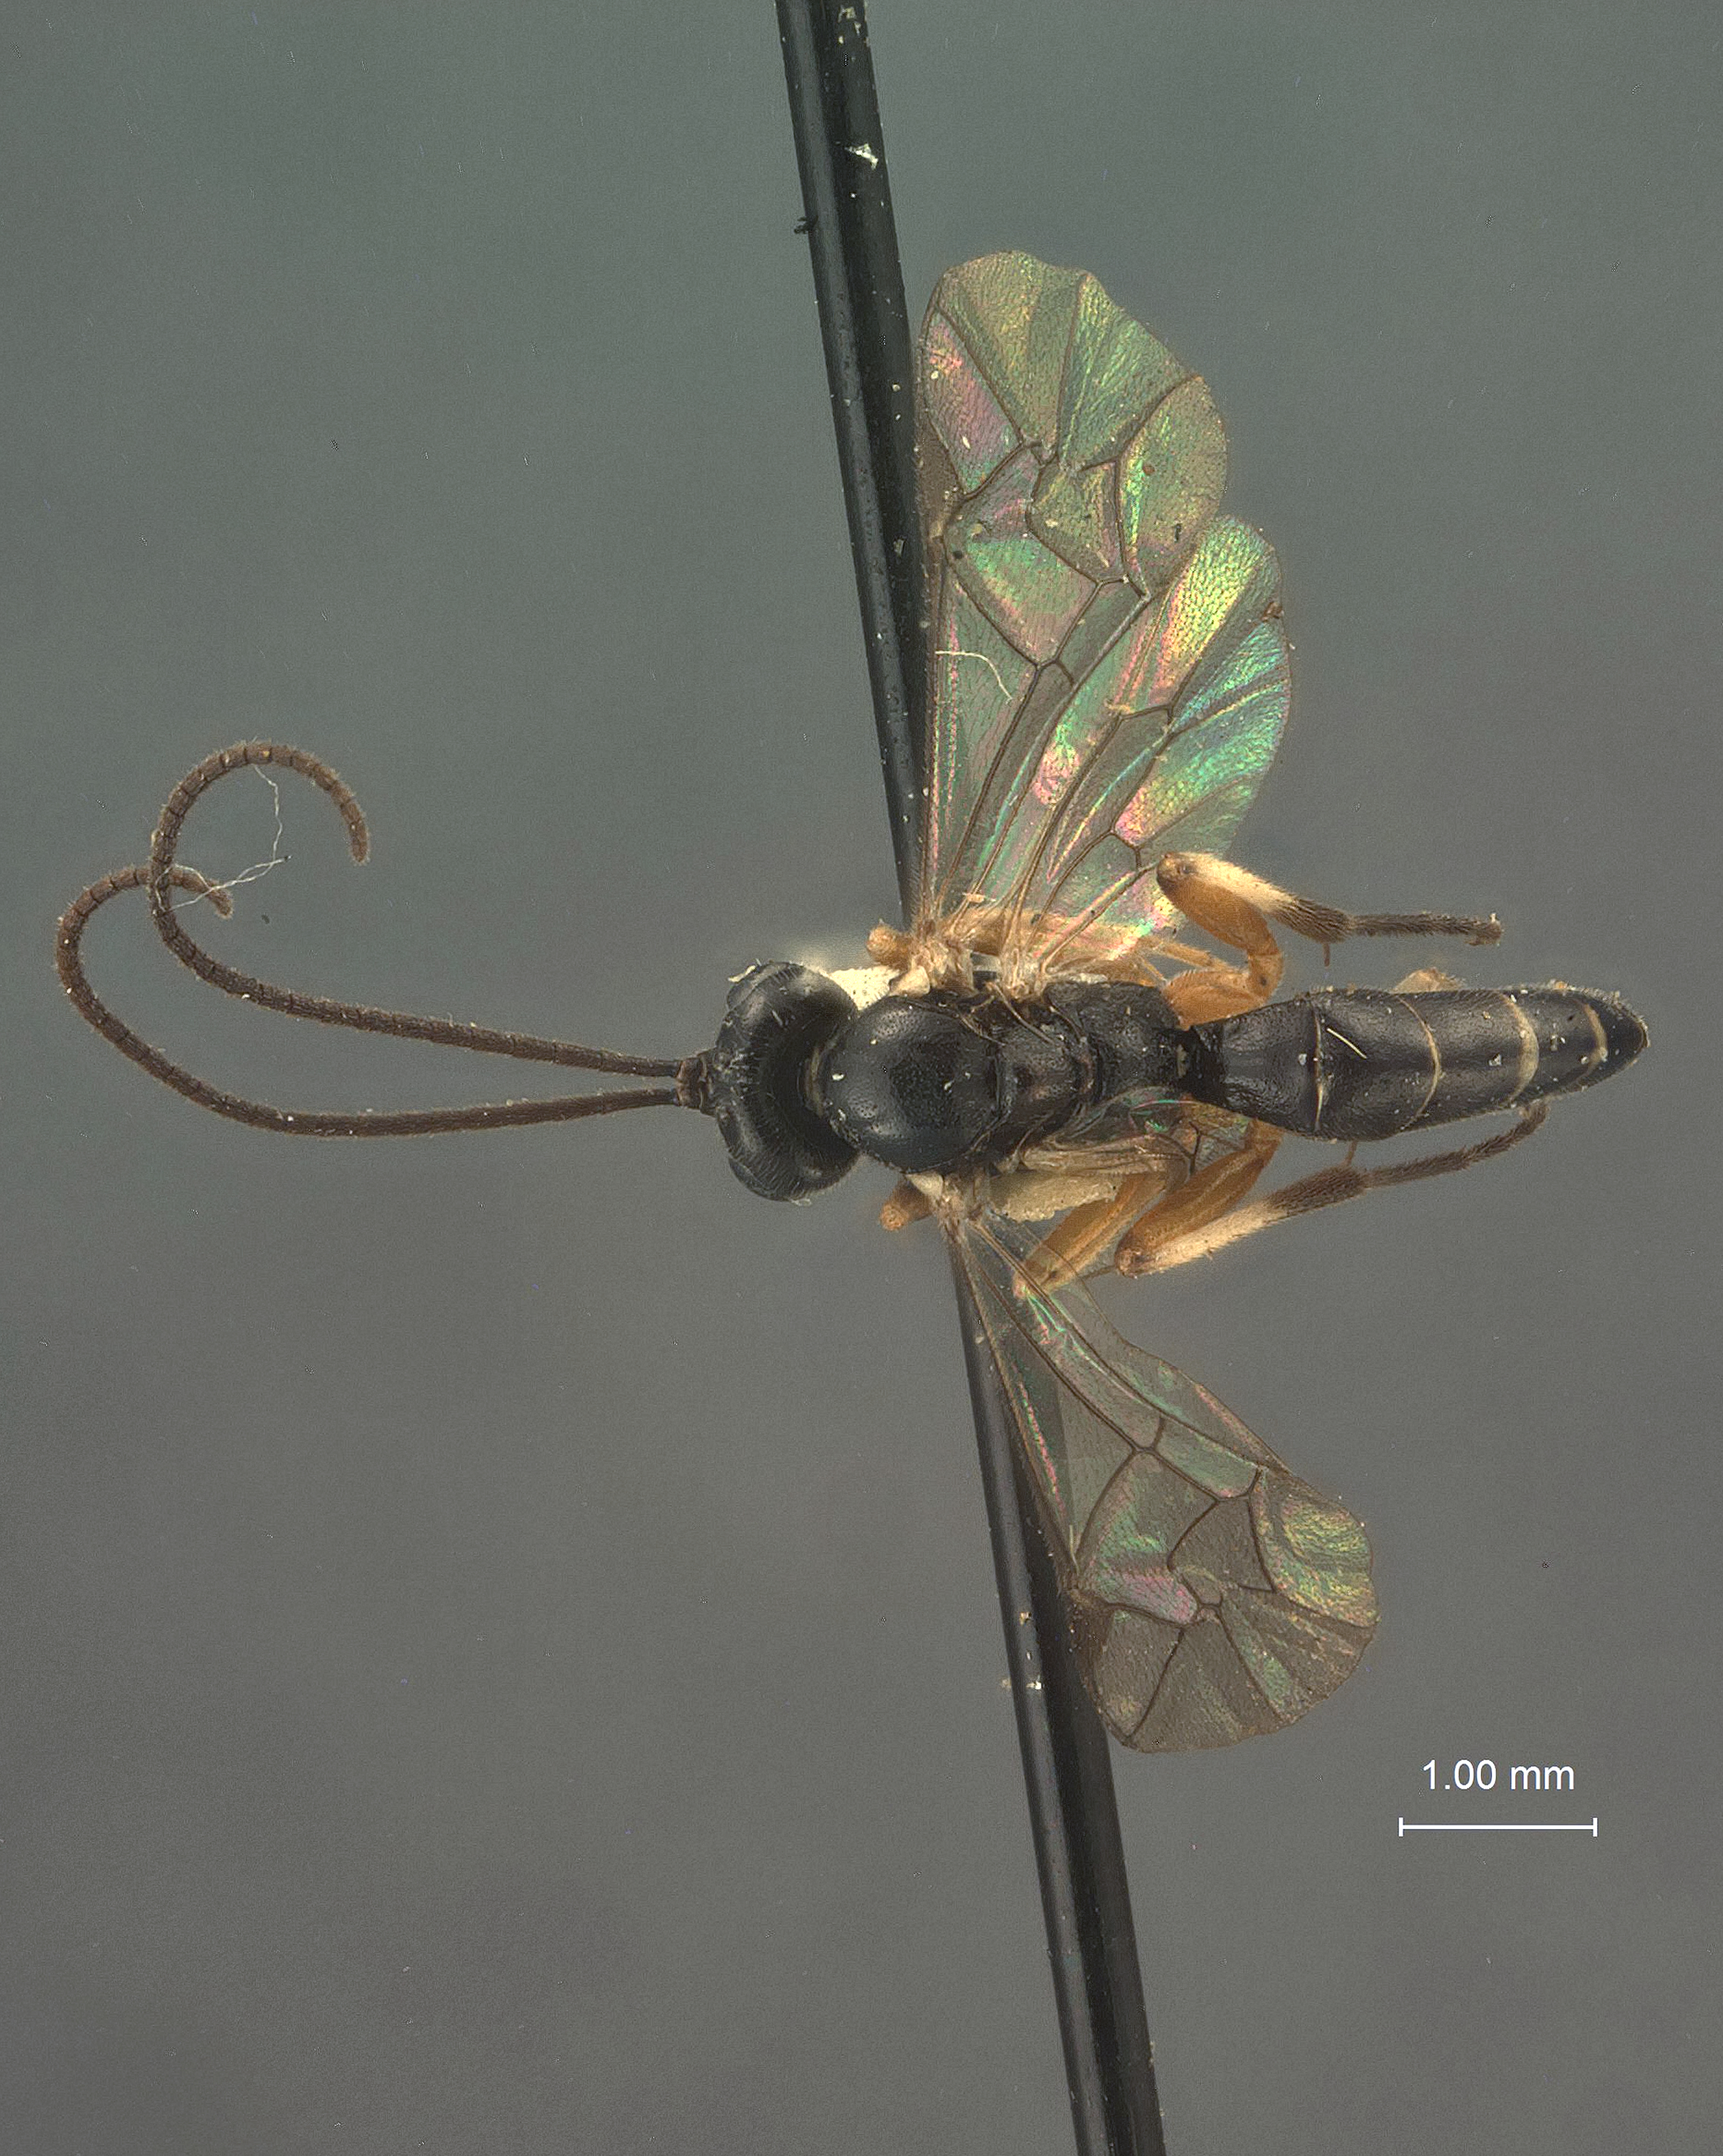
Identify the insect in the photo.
Lamachus tsugae
